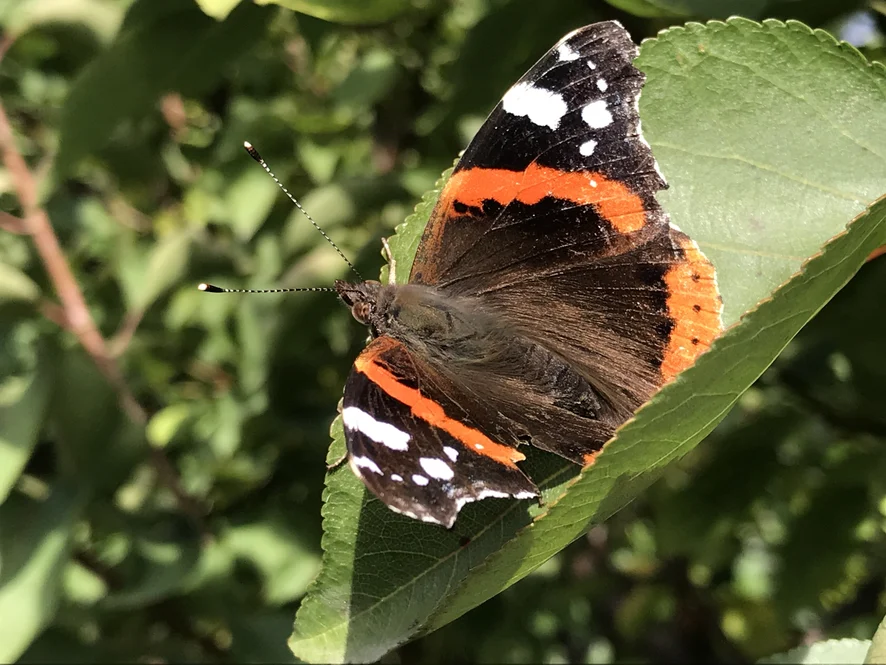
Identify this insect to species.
Vanessa atalanta
